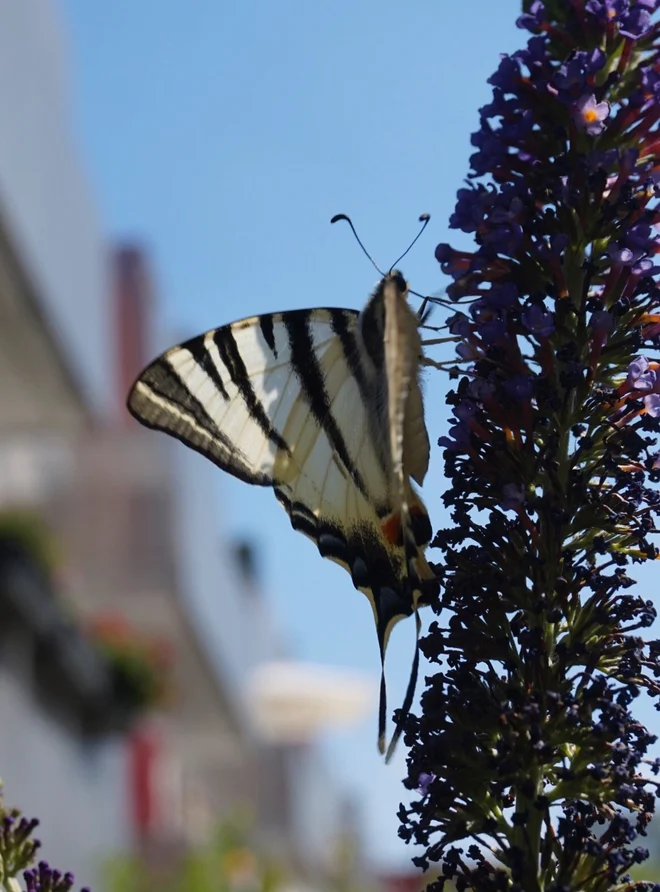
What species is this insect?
Iphiclides podalirius
